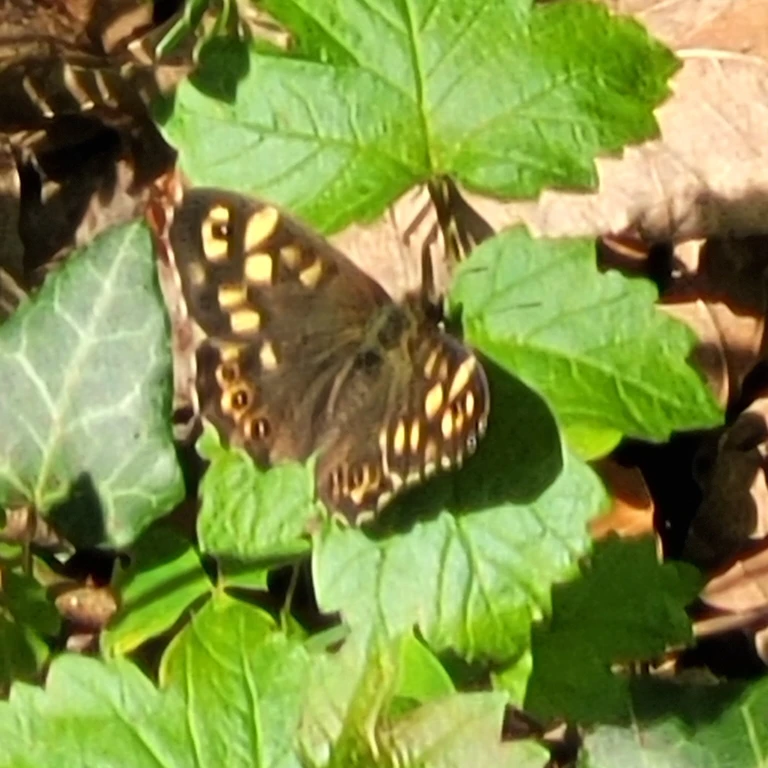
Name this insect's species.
Pararge aegeria
